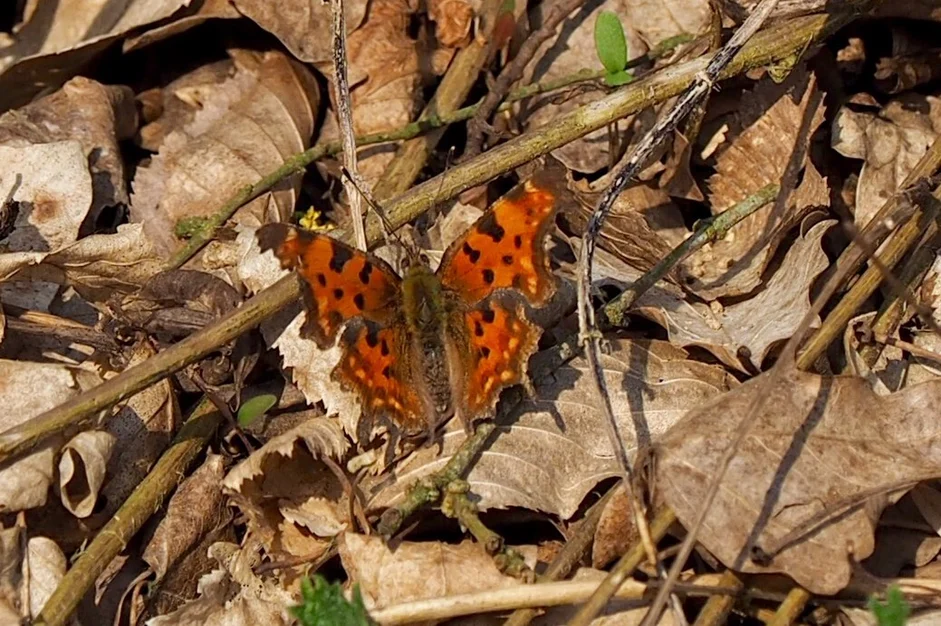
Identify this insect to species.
Polygonia c-album
